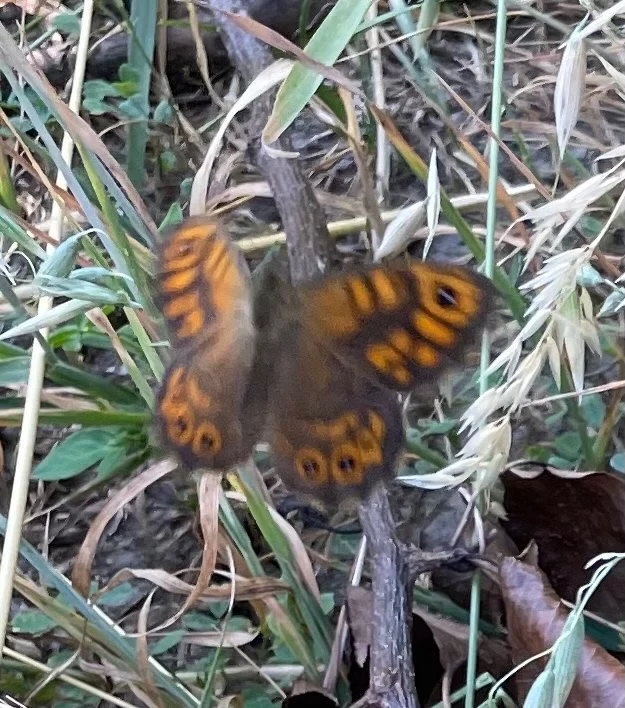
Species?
Lasiommata megera (also Pararge megera)
